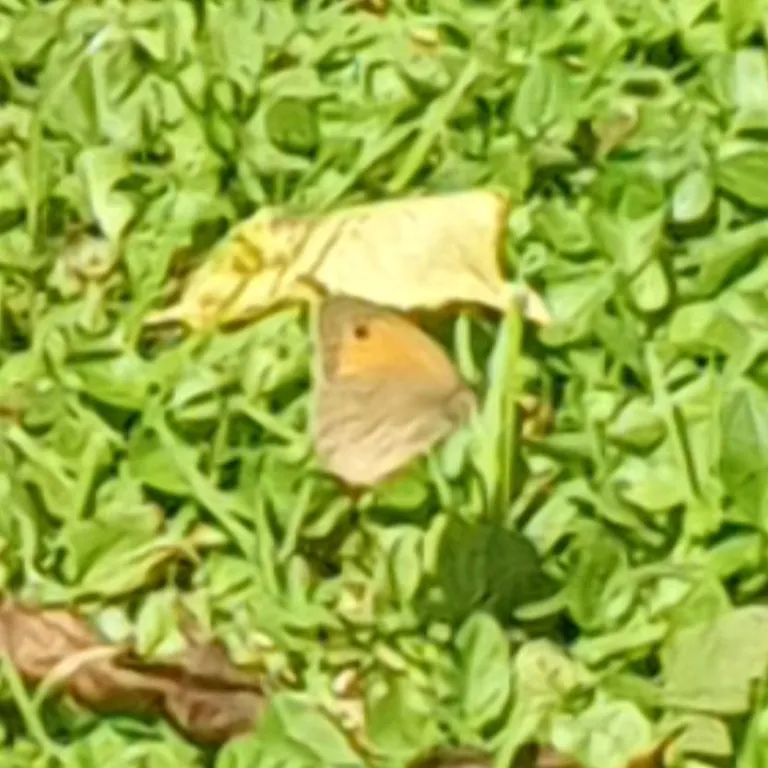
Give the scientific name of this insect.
Maniola jurtina
